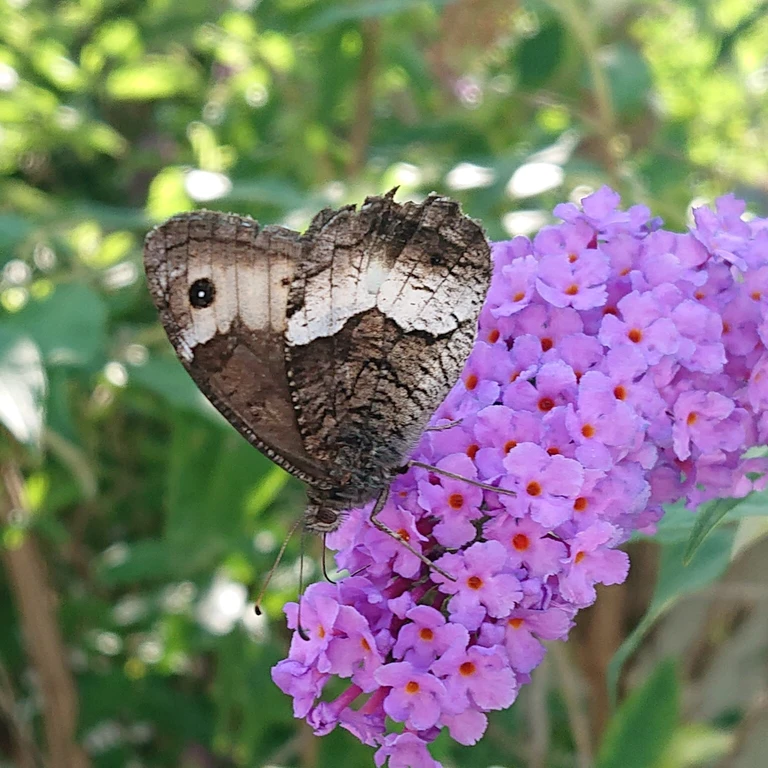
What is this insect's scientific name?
Hipparchia alcyone
